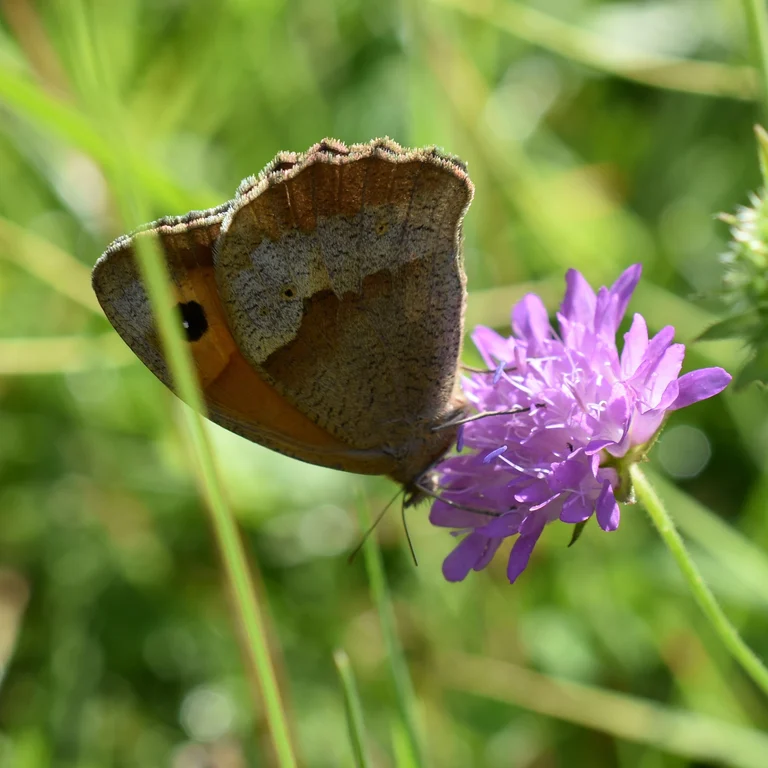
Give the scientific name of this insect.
Maniola jurtina
